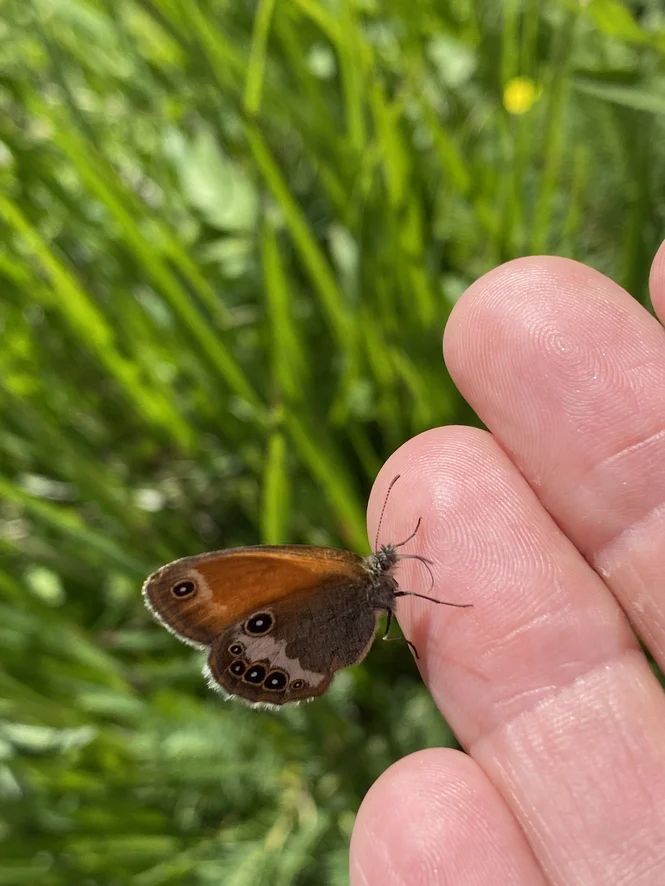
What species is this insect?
Coenonympha arcania
